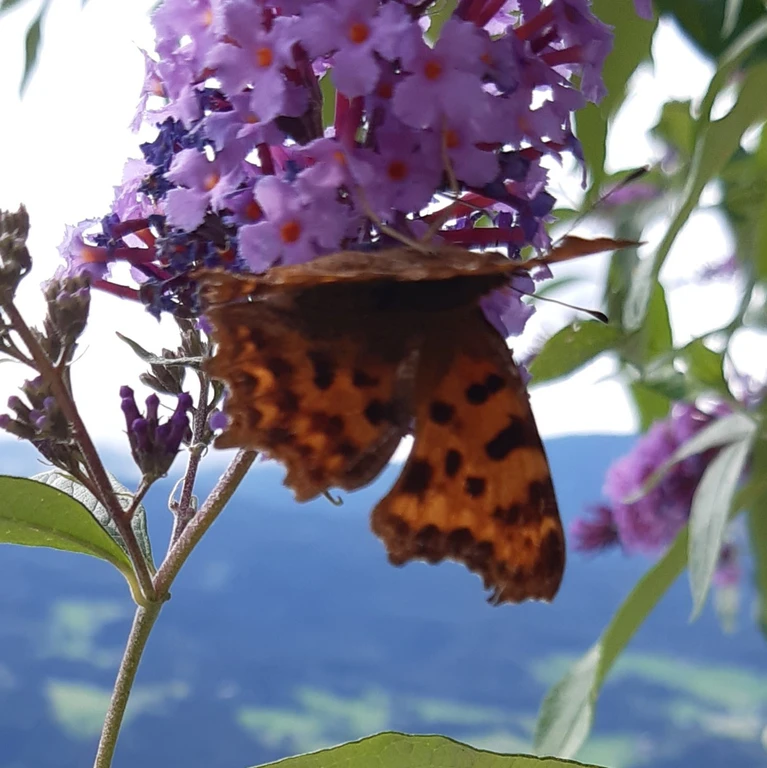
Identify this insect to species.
Polygonia c-album
